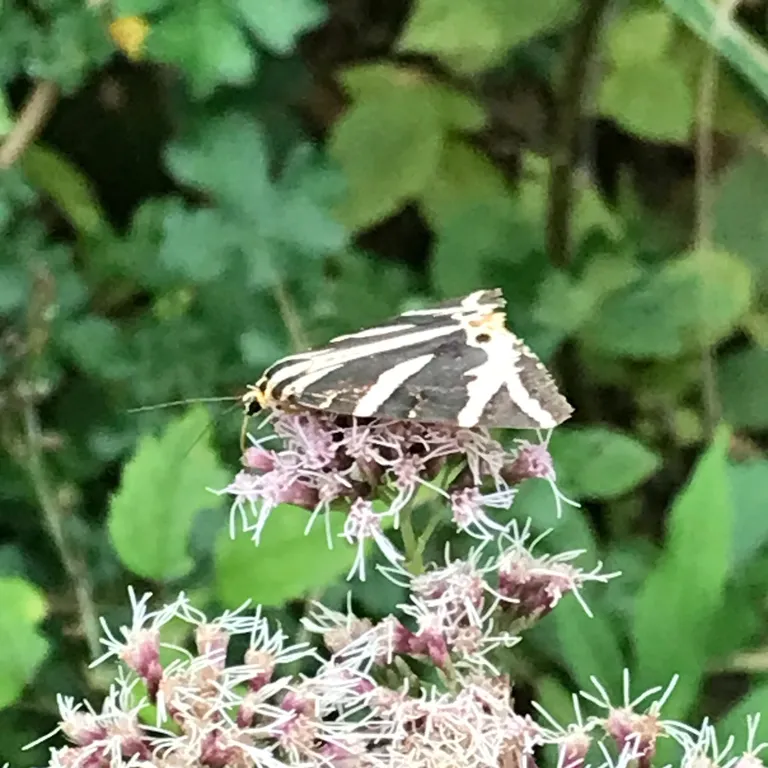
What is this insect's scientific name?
Euplagia quadripunctaria
